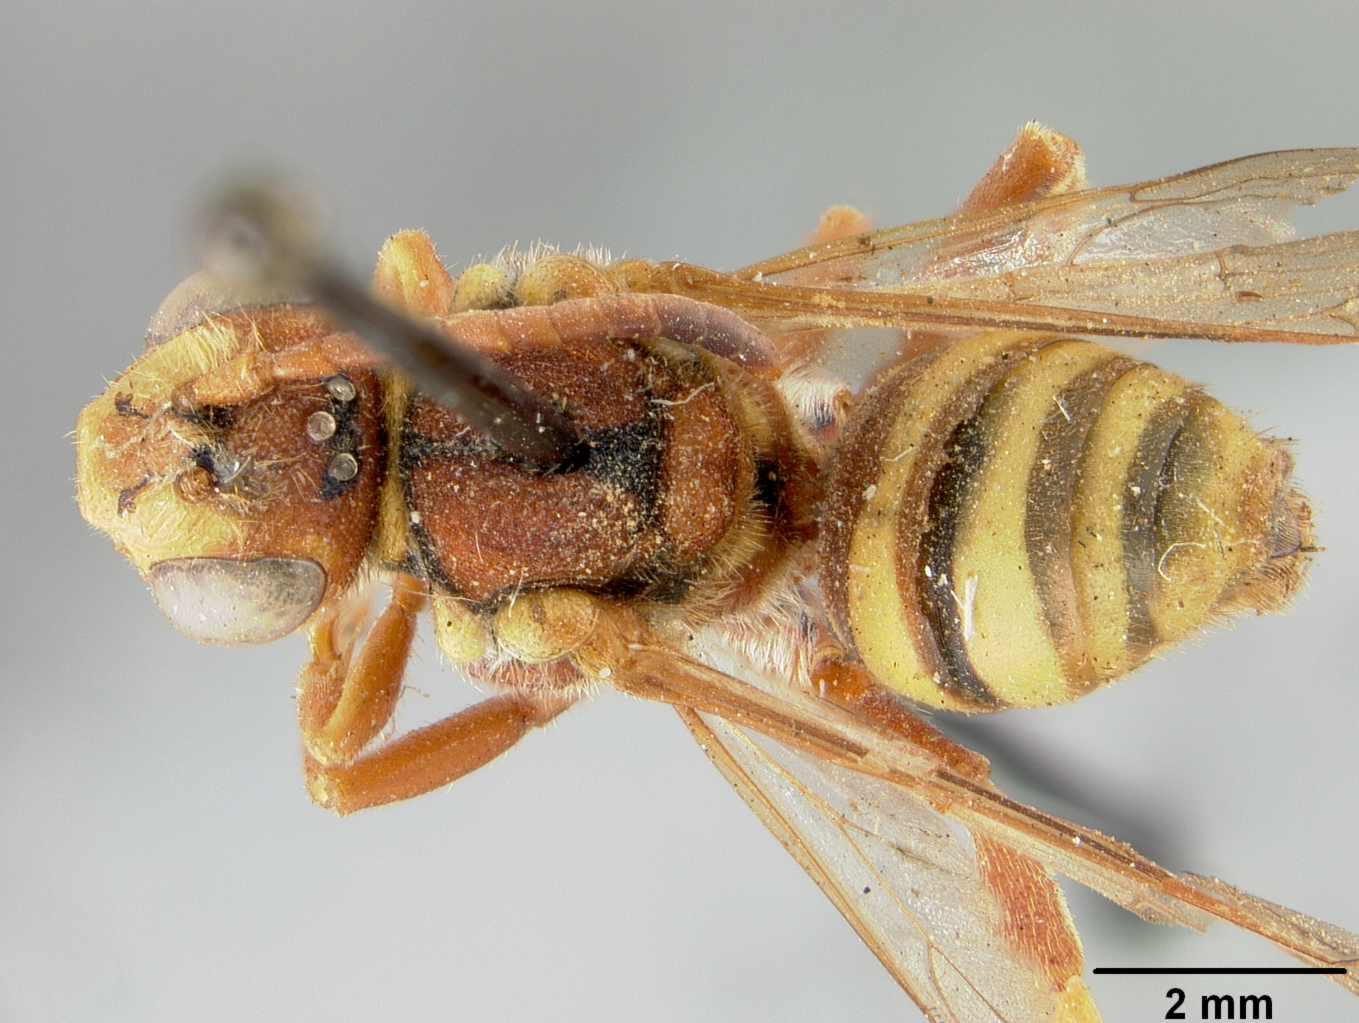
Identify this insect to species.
Nomada crawfordi
